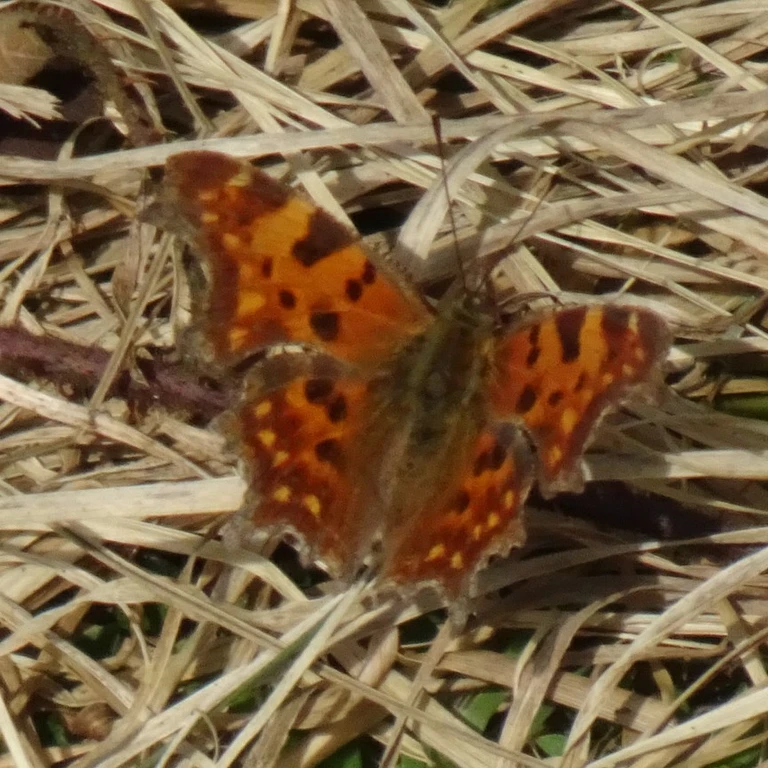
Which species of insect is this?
Polygonia c-album
